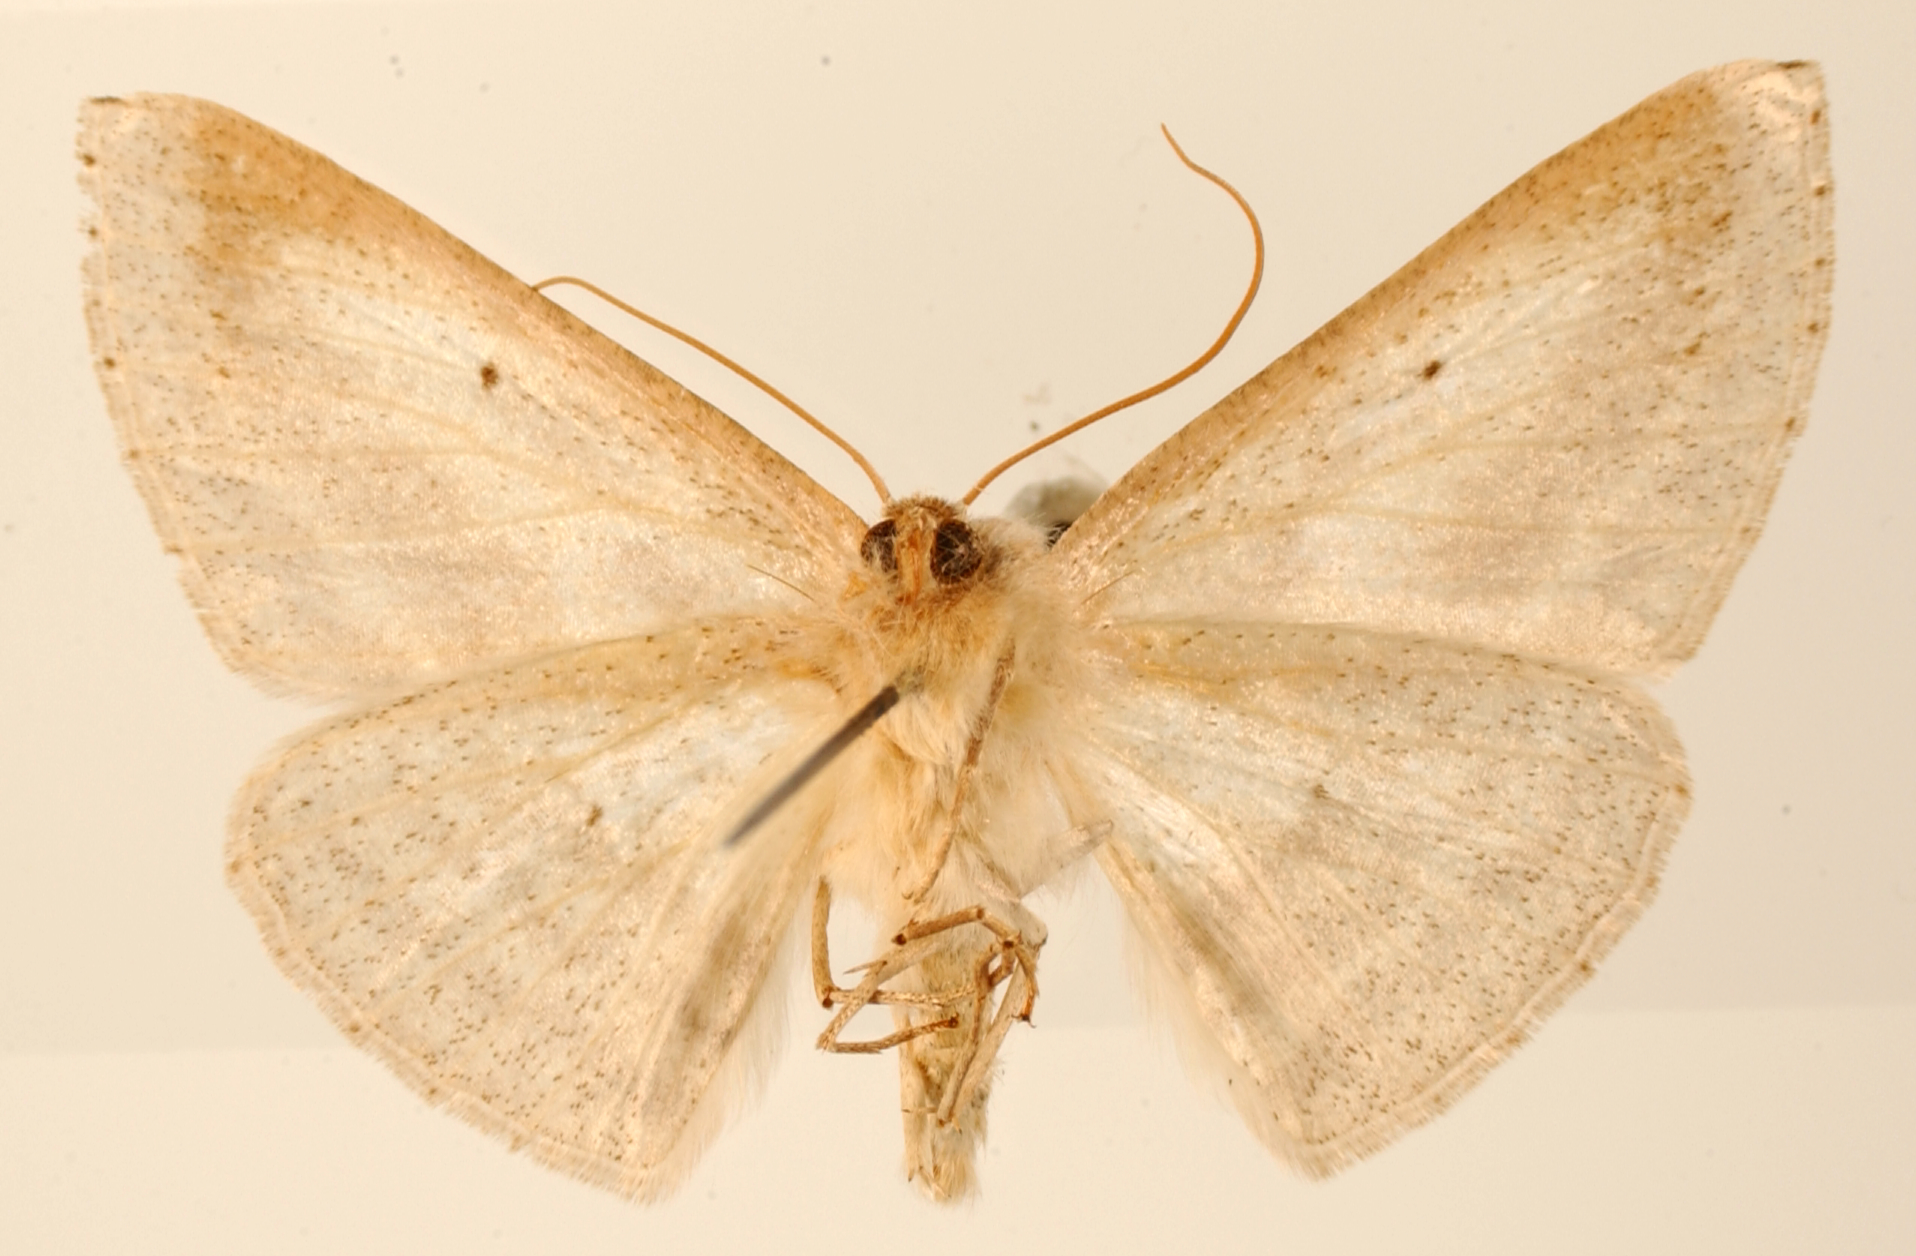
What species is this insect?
Certima triumbrata
